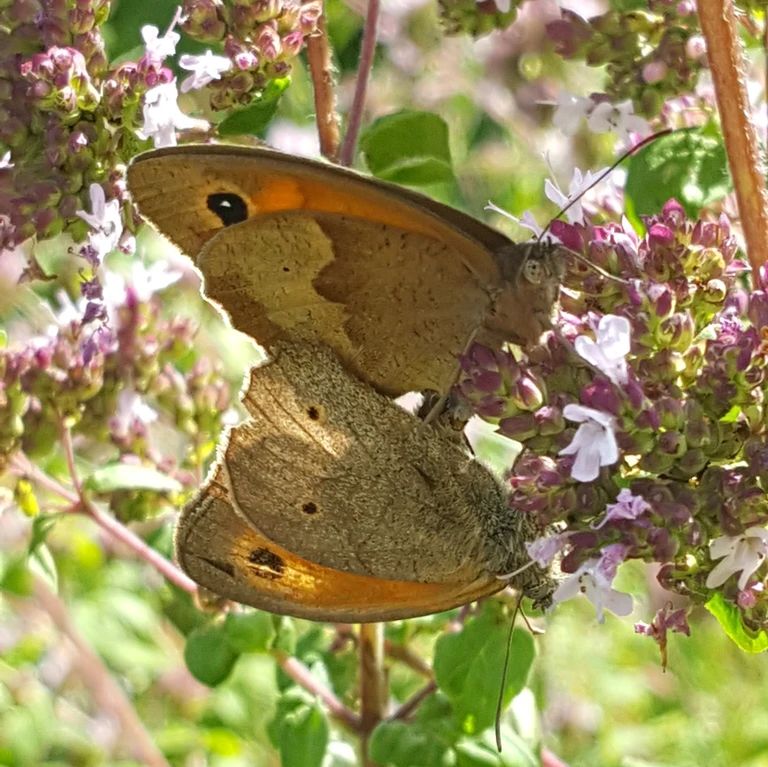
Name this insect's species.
Maniola jurtina
